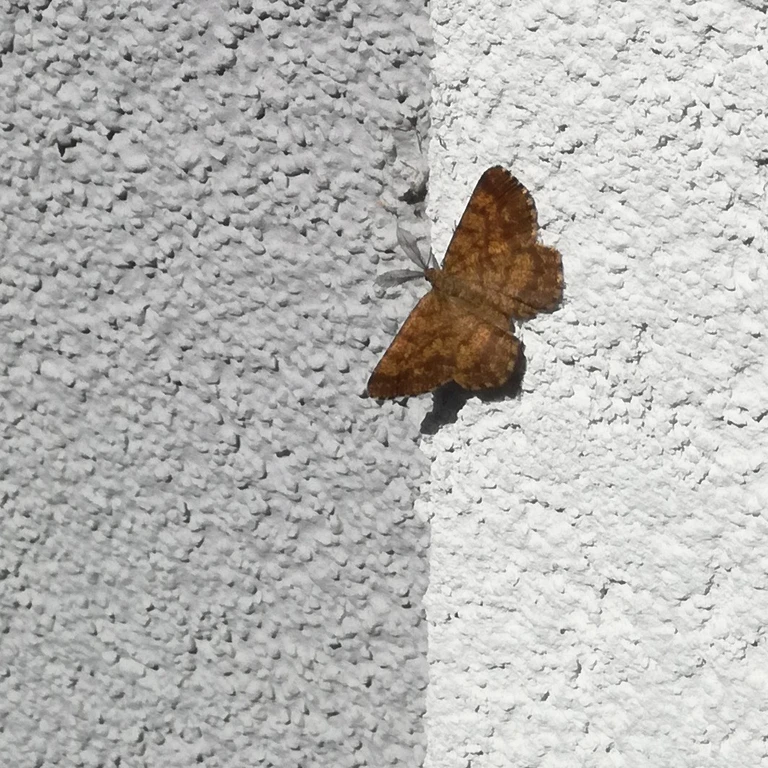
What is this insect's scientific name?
Ematurga atomaria
